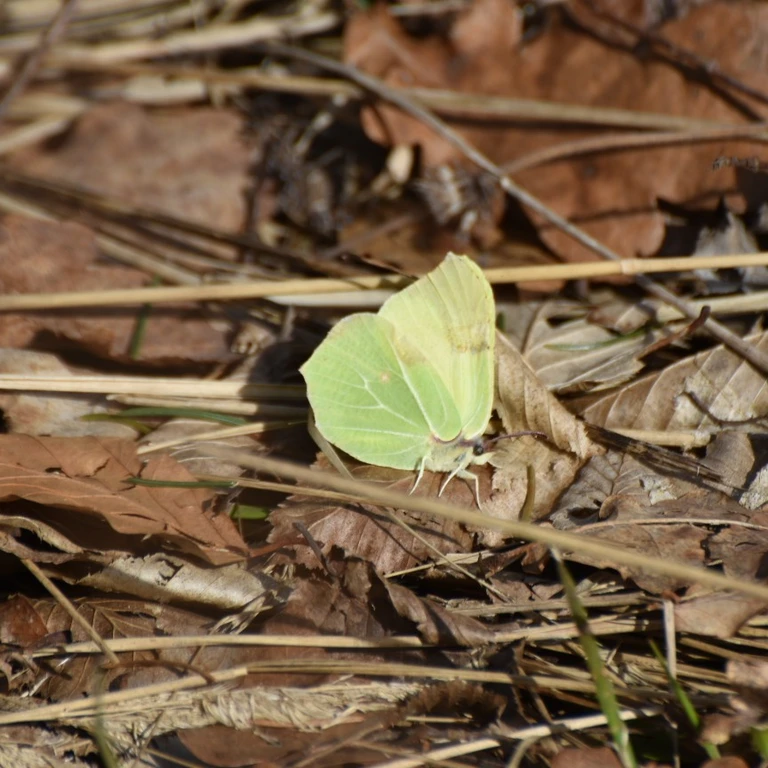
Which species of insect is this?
Gonepteryx rhamni
